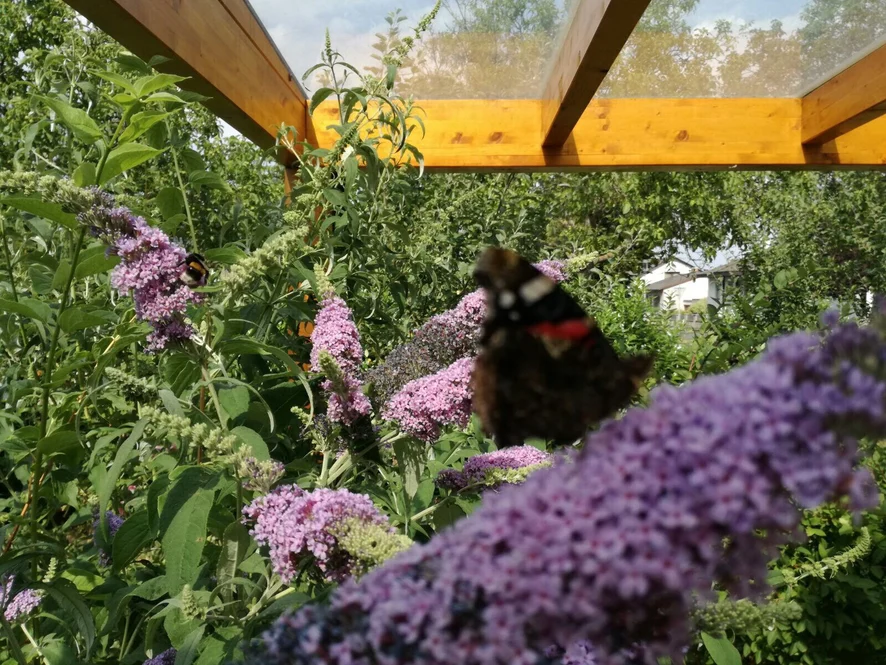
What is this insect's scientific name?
Vanessa atalanta
